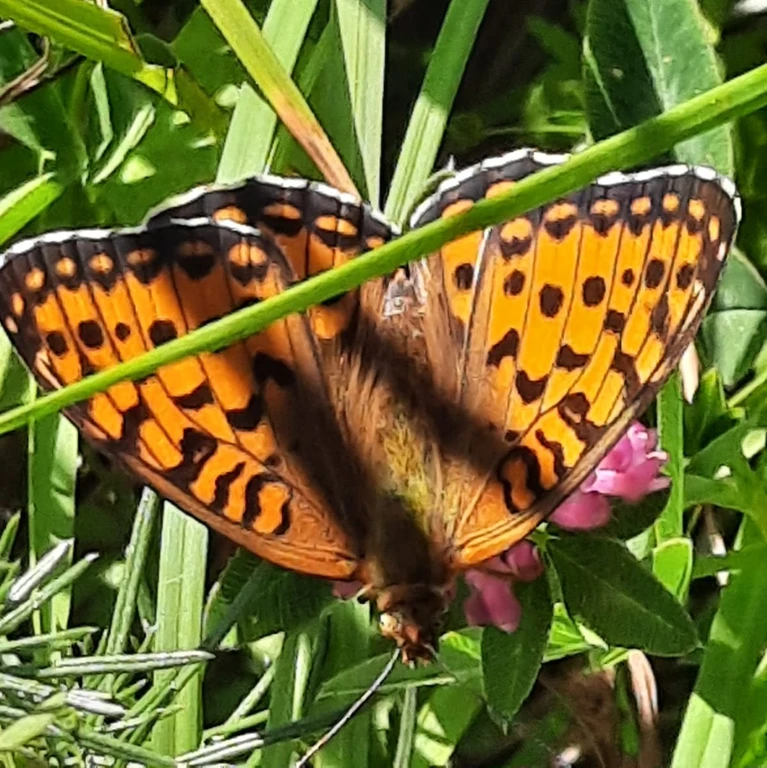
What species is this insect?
Speyeria aglaja
